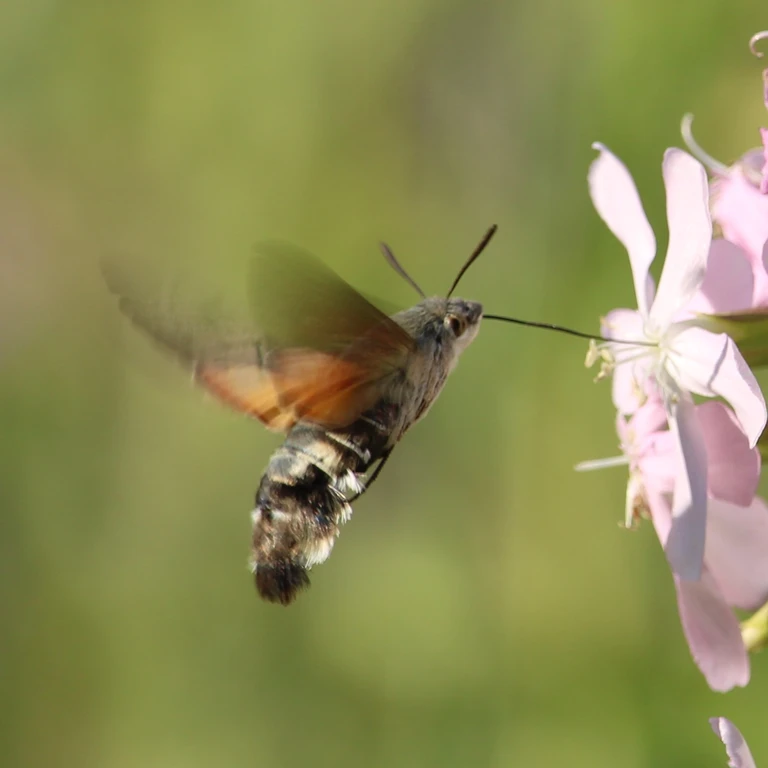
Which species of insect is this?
Macroglossum stellatarum
